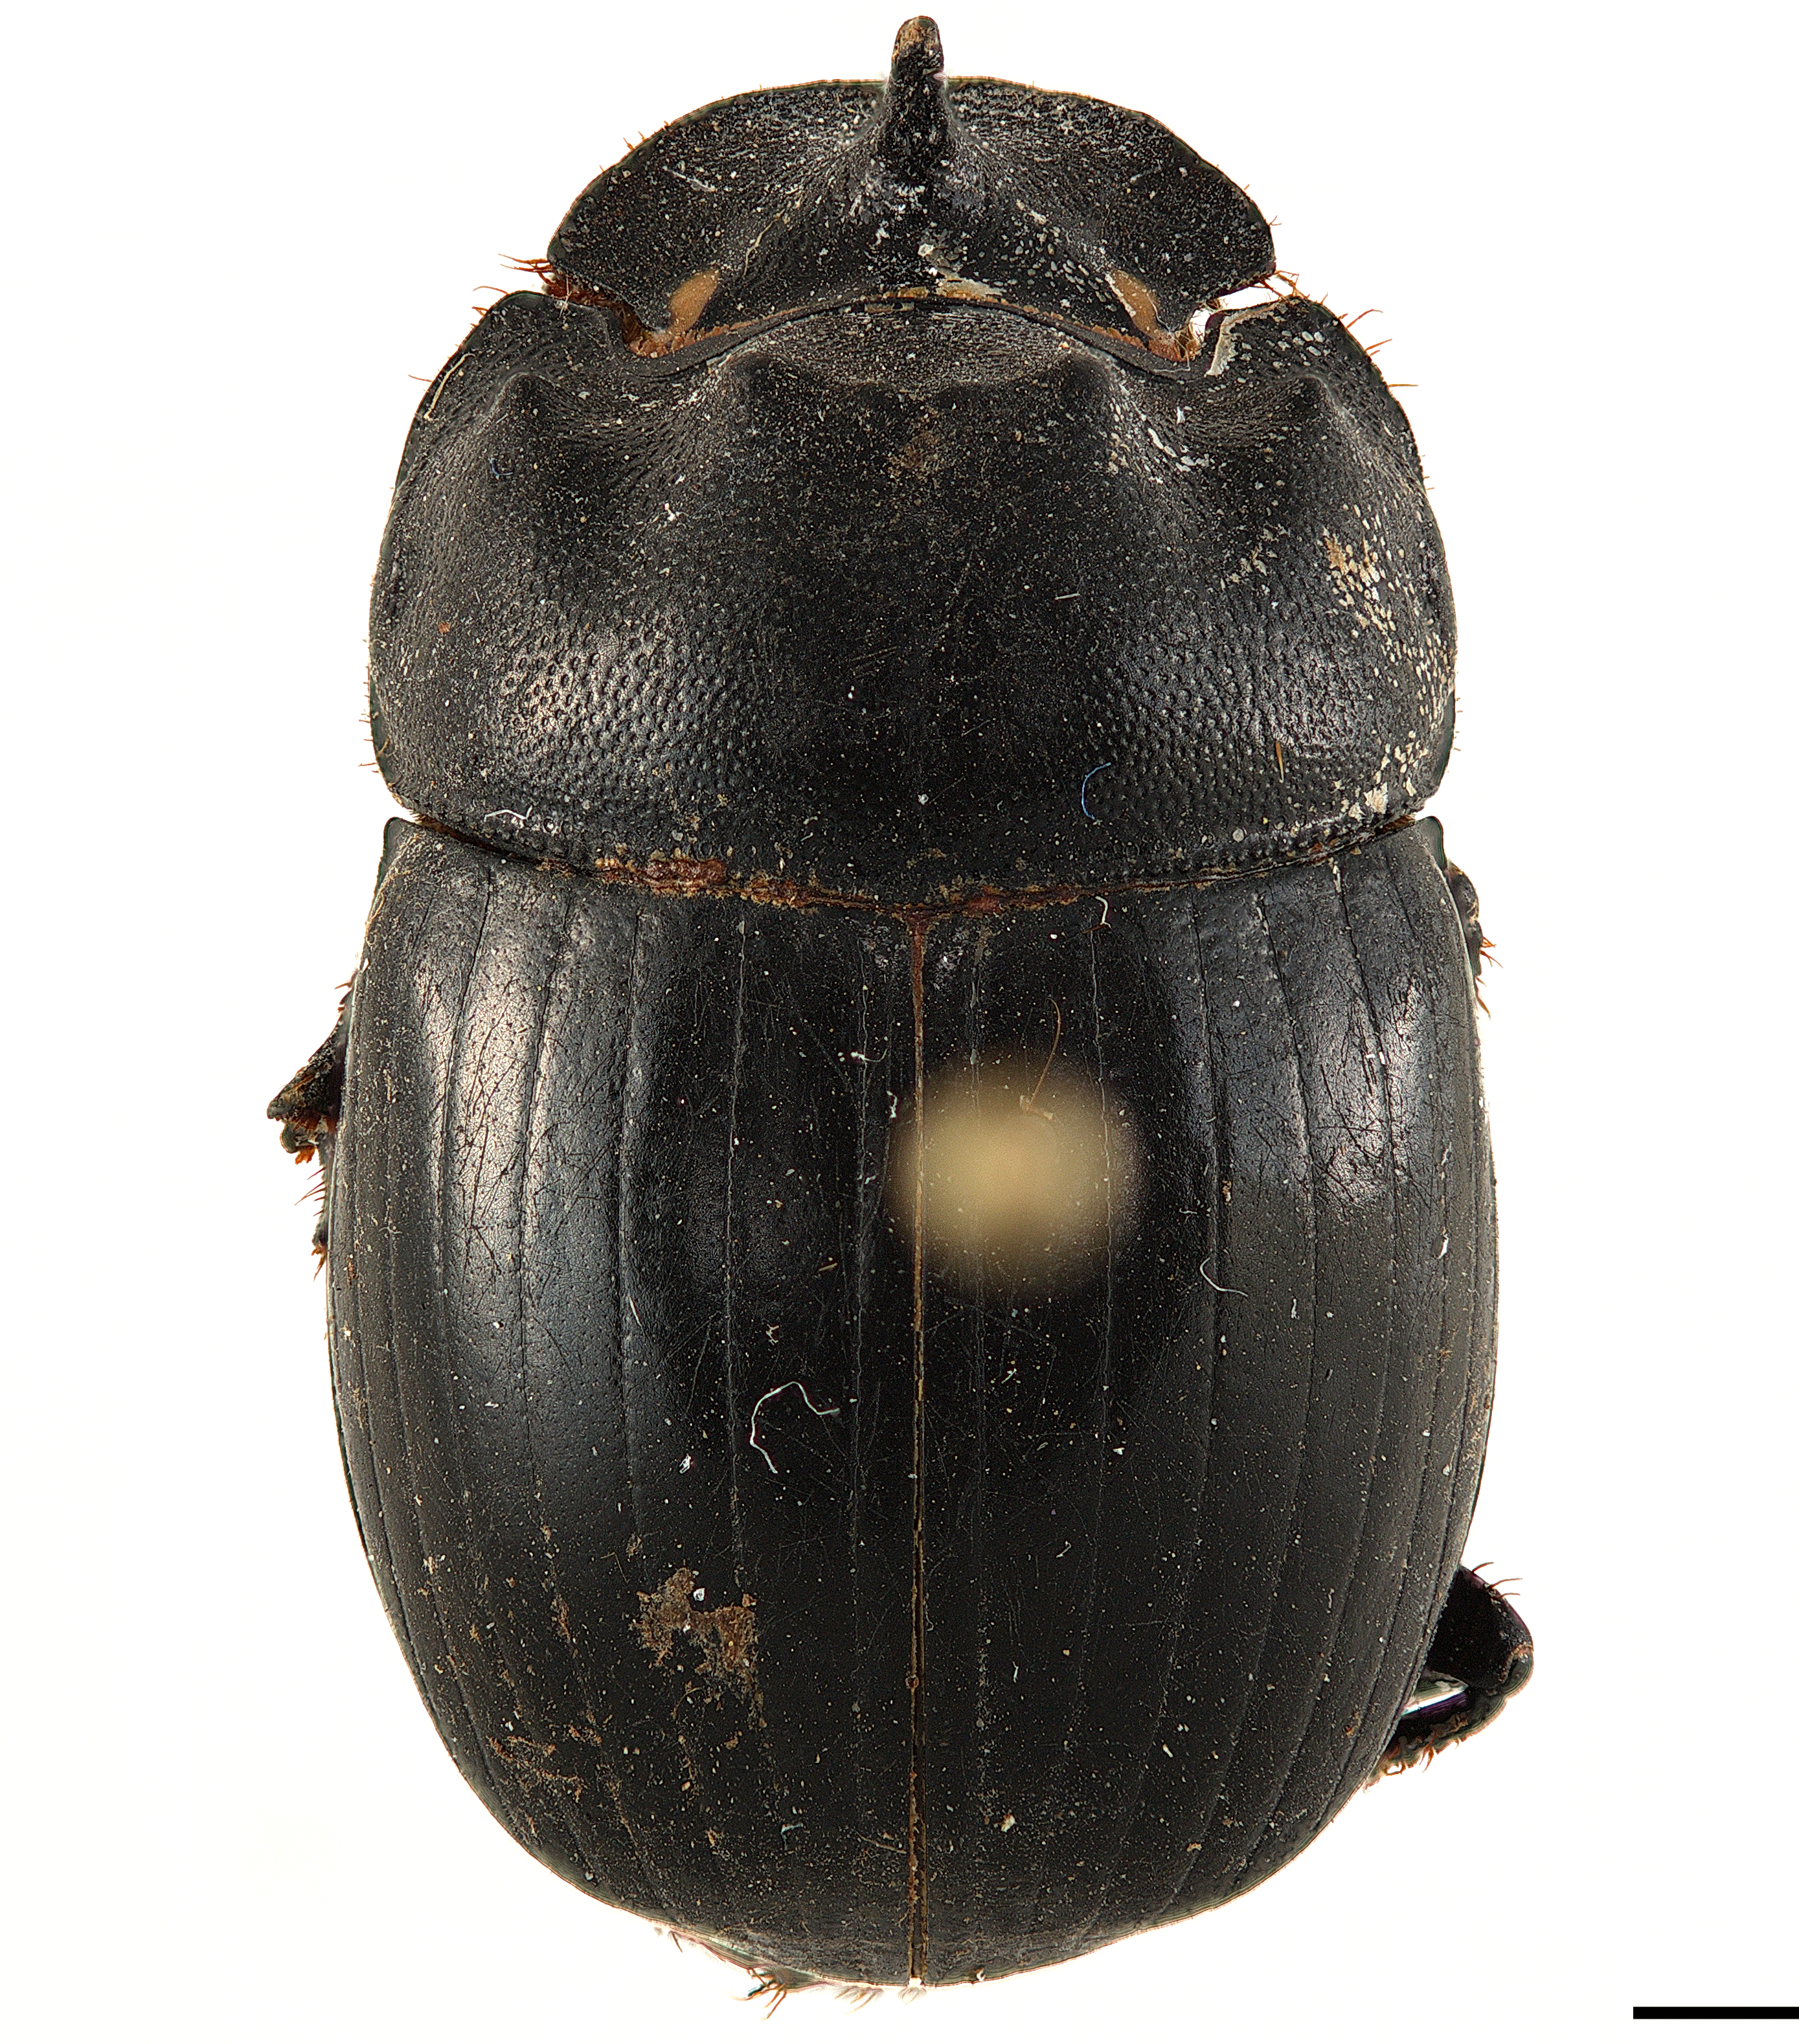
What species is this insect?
Copris denticulatus
